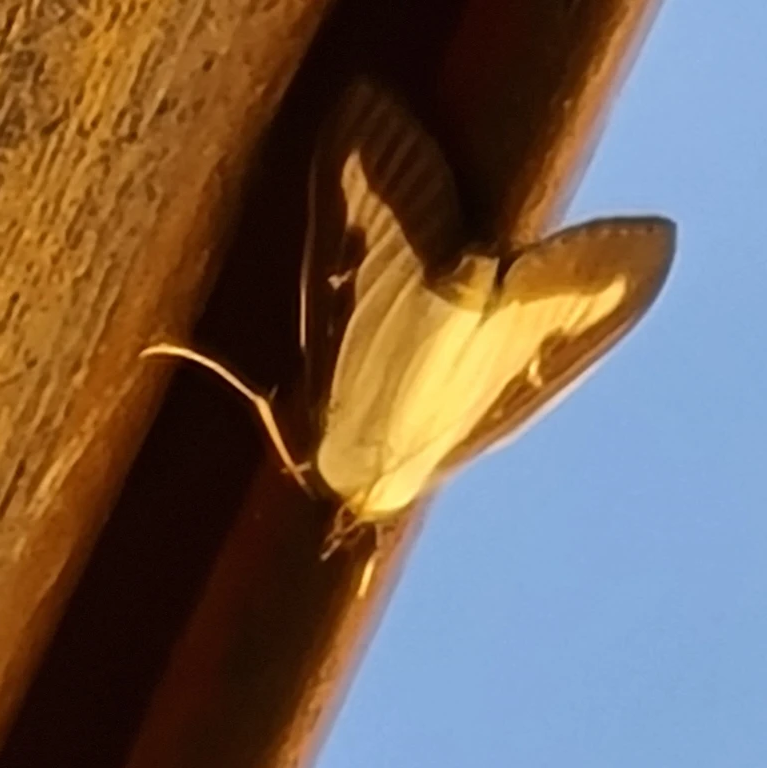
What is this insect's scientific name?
Cydalima perspectalis
